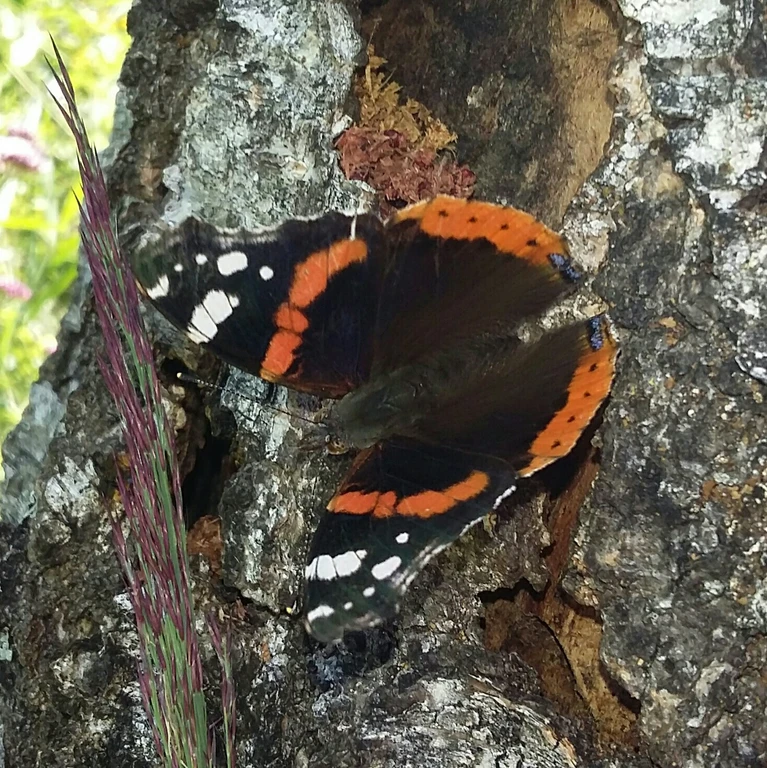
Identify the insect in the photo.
Vanessa atalanta
